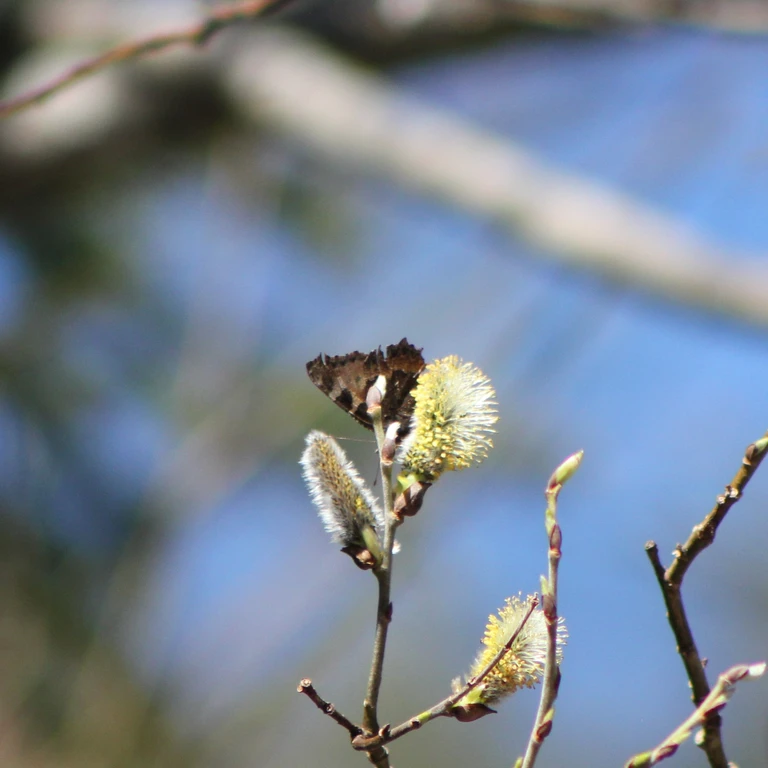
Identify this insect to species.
Aglais urticae
